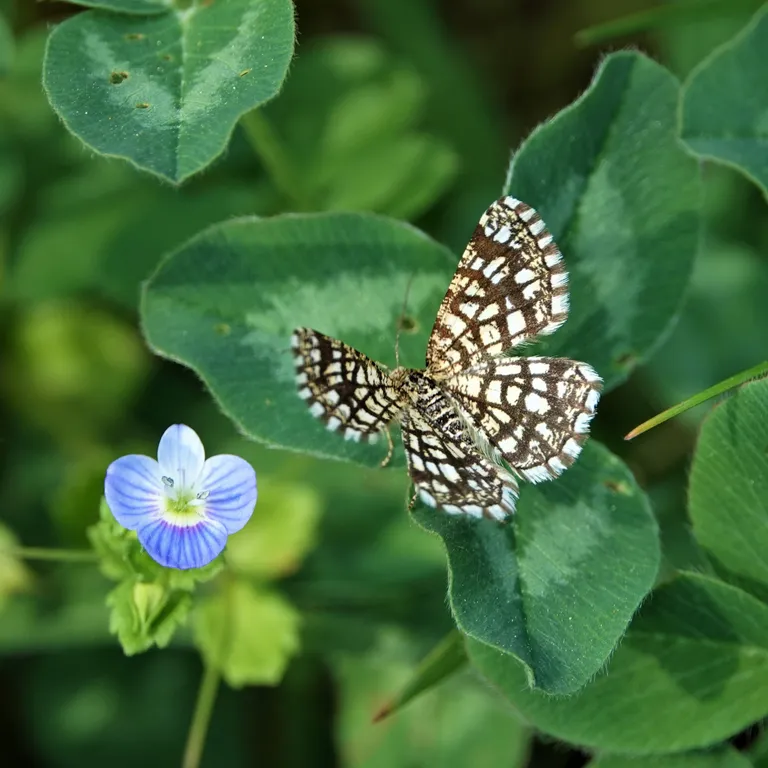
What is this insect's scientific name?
Chiasmia clathrata
